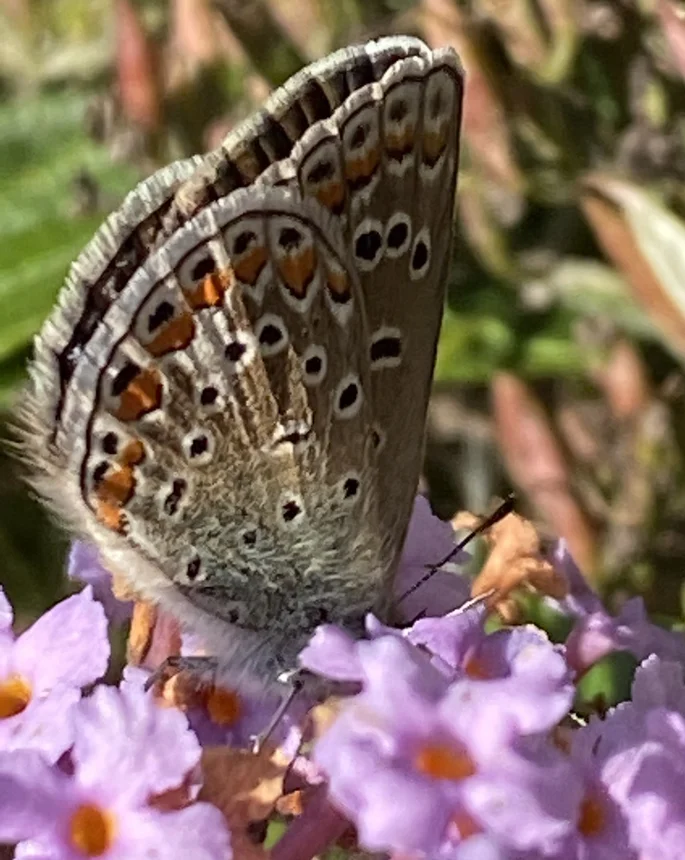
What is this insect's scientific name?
Polyommatus icarus
